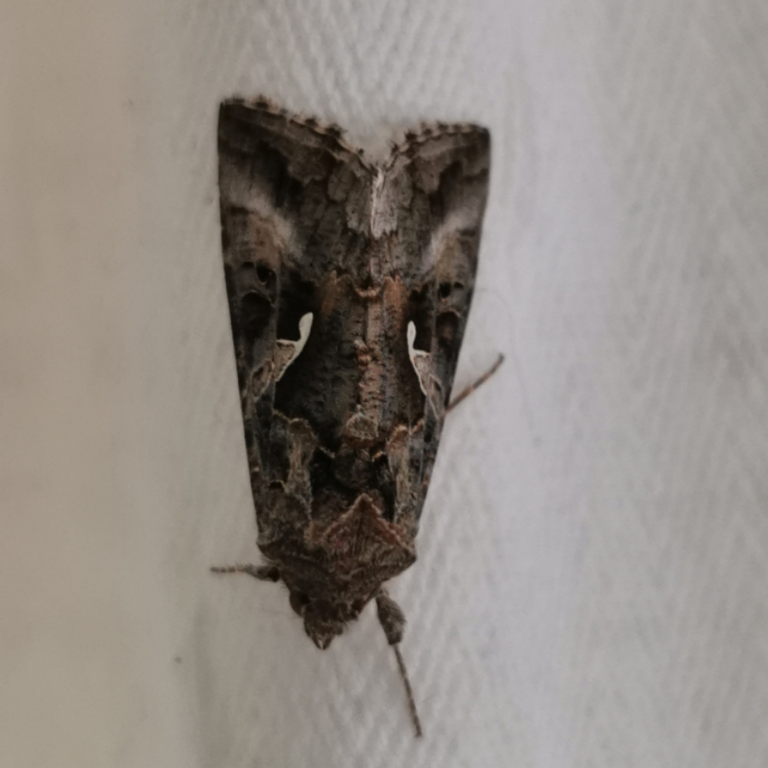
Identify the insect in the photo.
Autographa gamma
